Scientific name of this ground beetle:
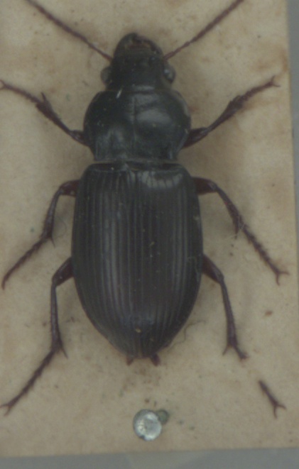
Amara aulica
